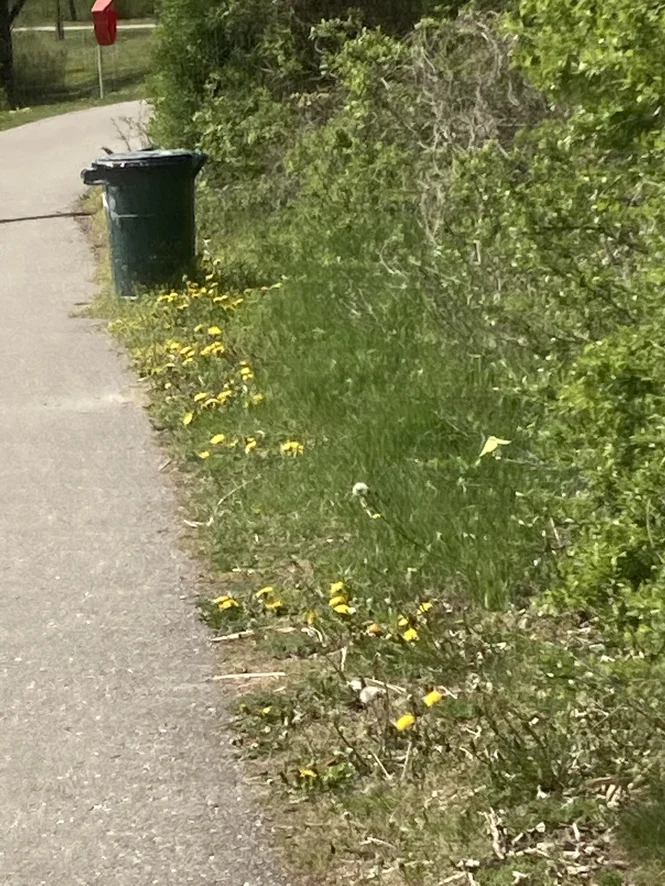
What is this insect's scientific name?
Gonepteryx rhamni
